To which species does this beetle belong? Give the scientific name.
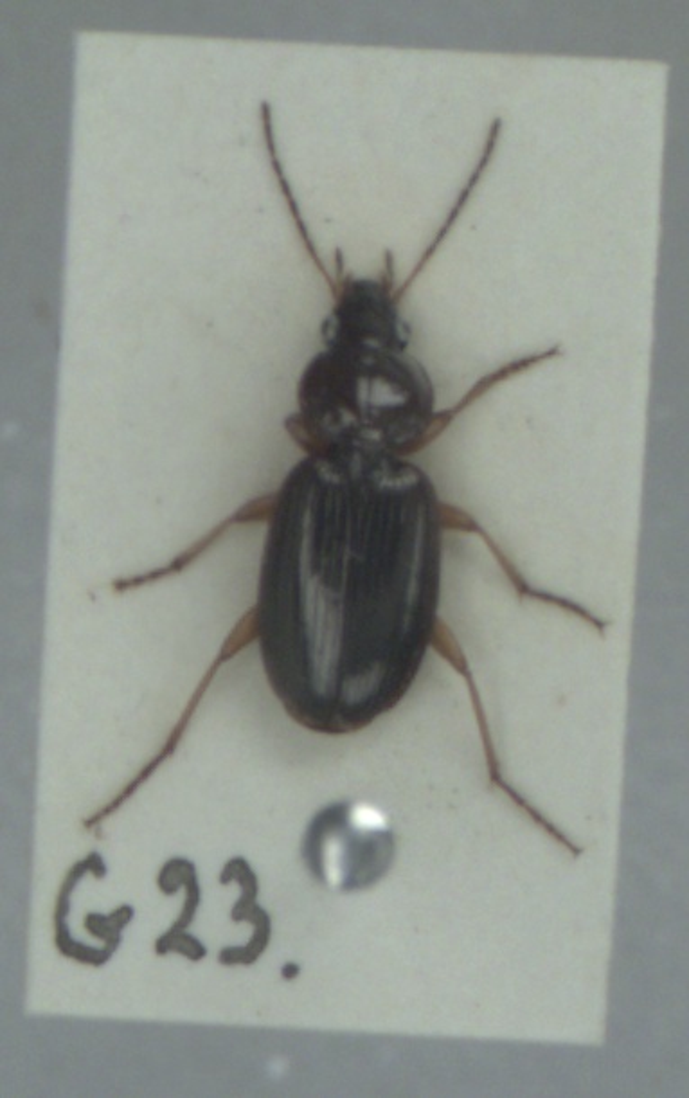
Olisthopus rotundatus
